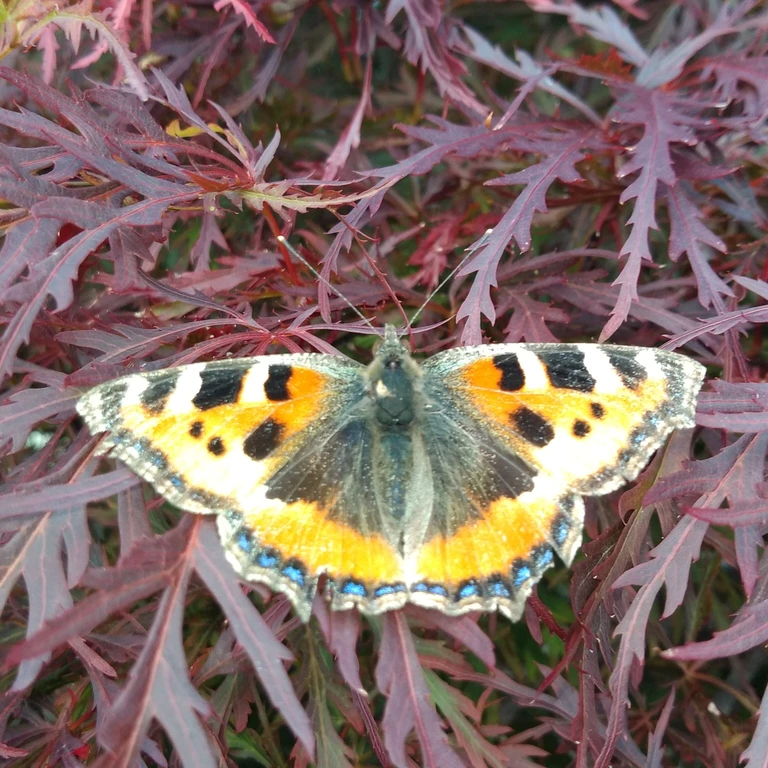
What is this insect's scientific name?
Aglais urticae
